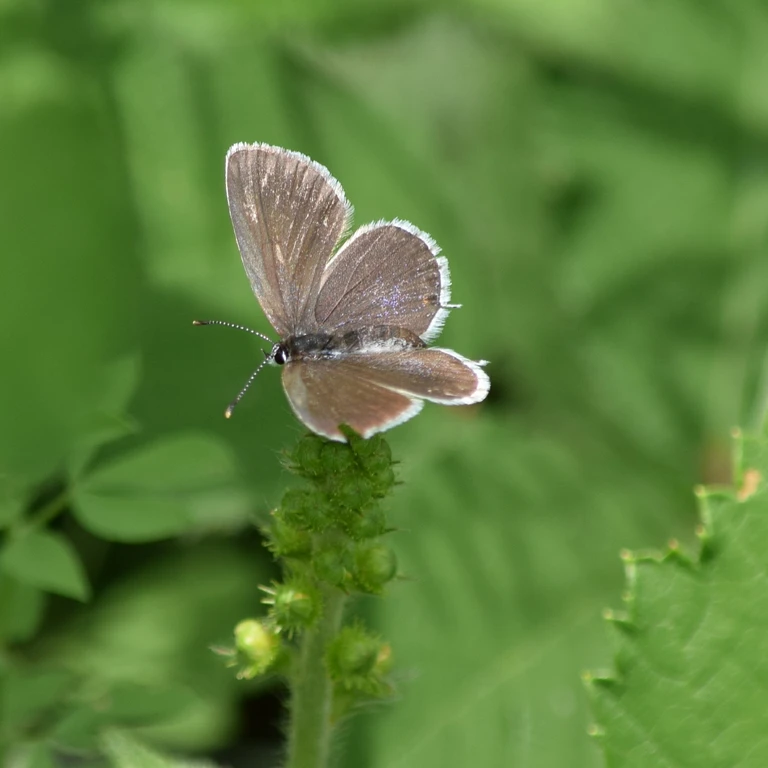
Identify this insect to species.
Cupido argiades (also Elkalyce argiades)
